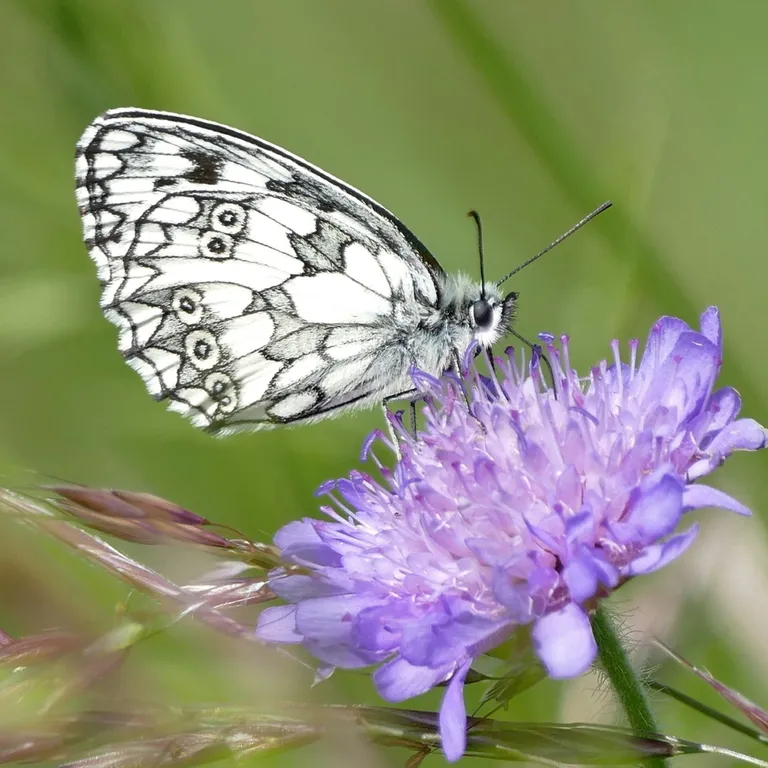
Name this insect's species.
Melanargia galathea
